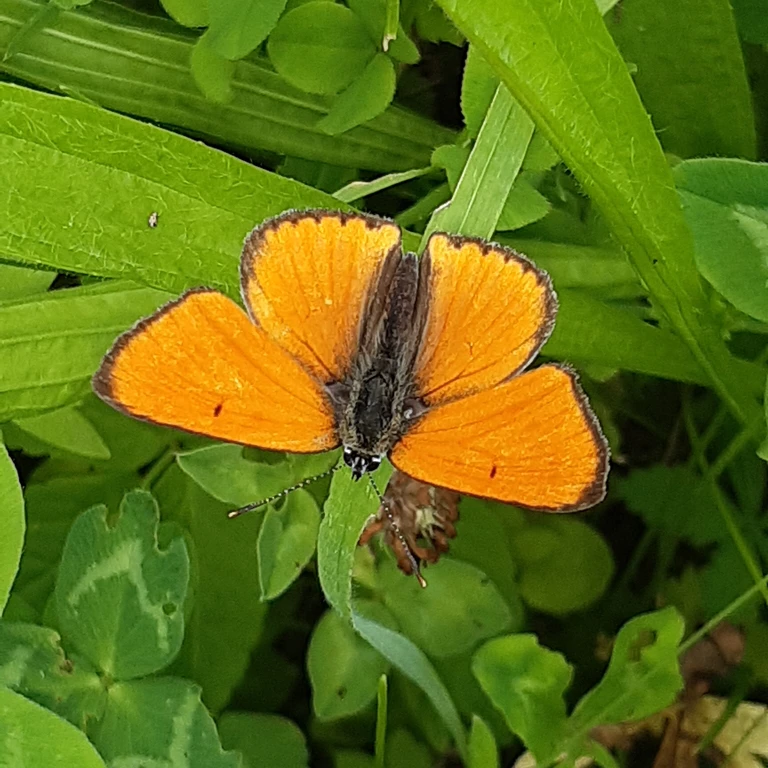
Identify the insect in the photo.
Lycaena dispar
